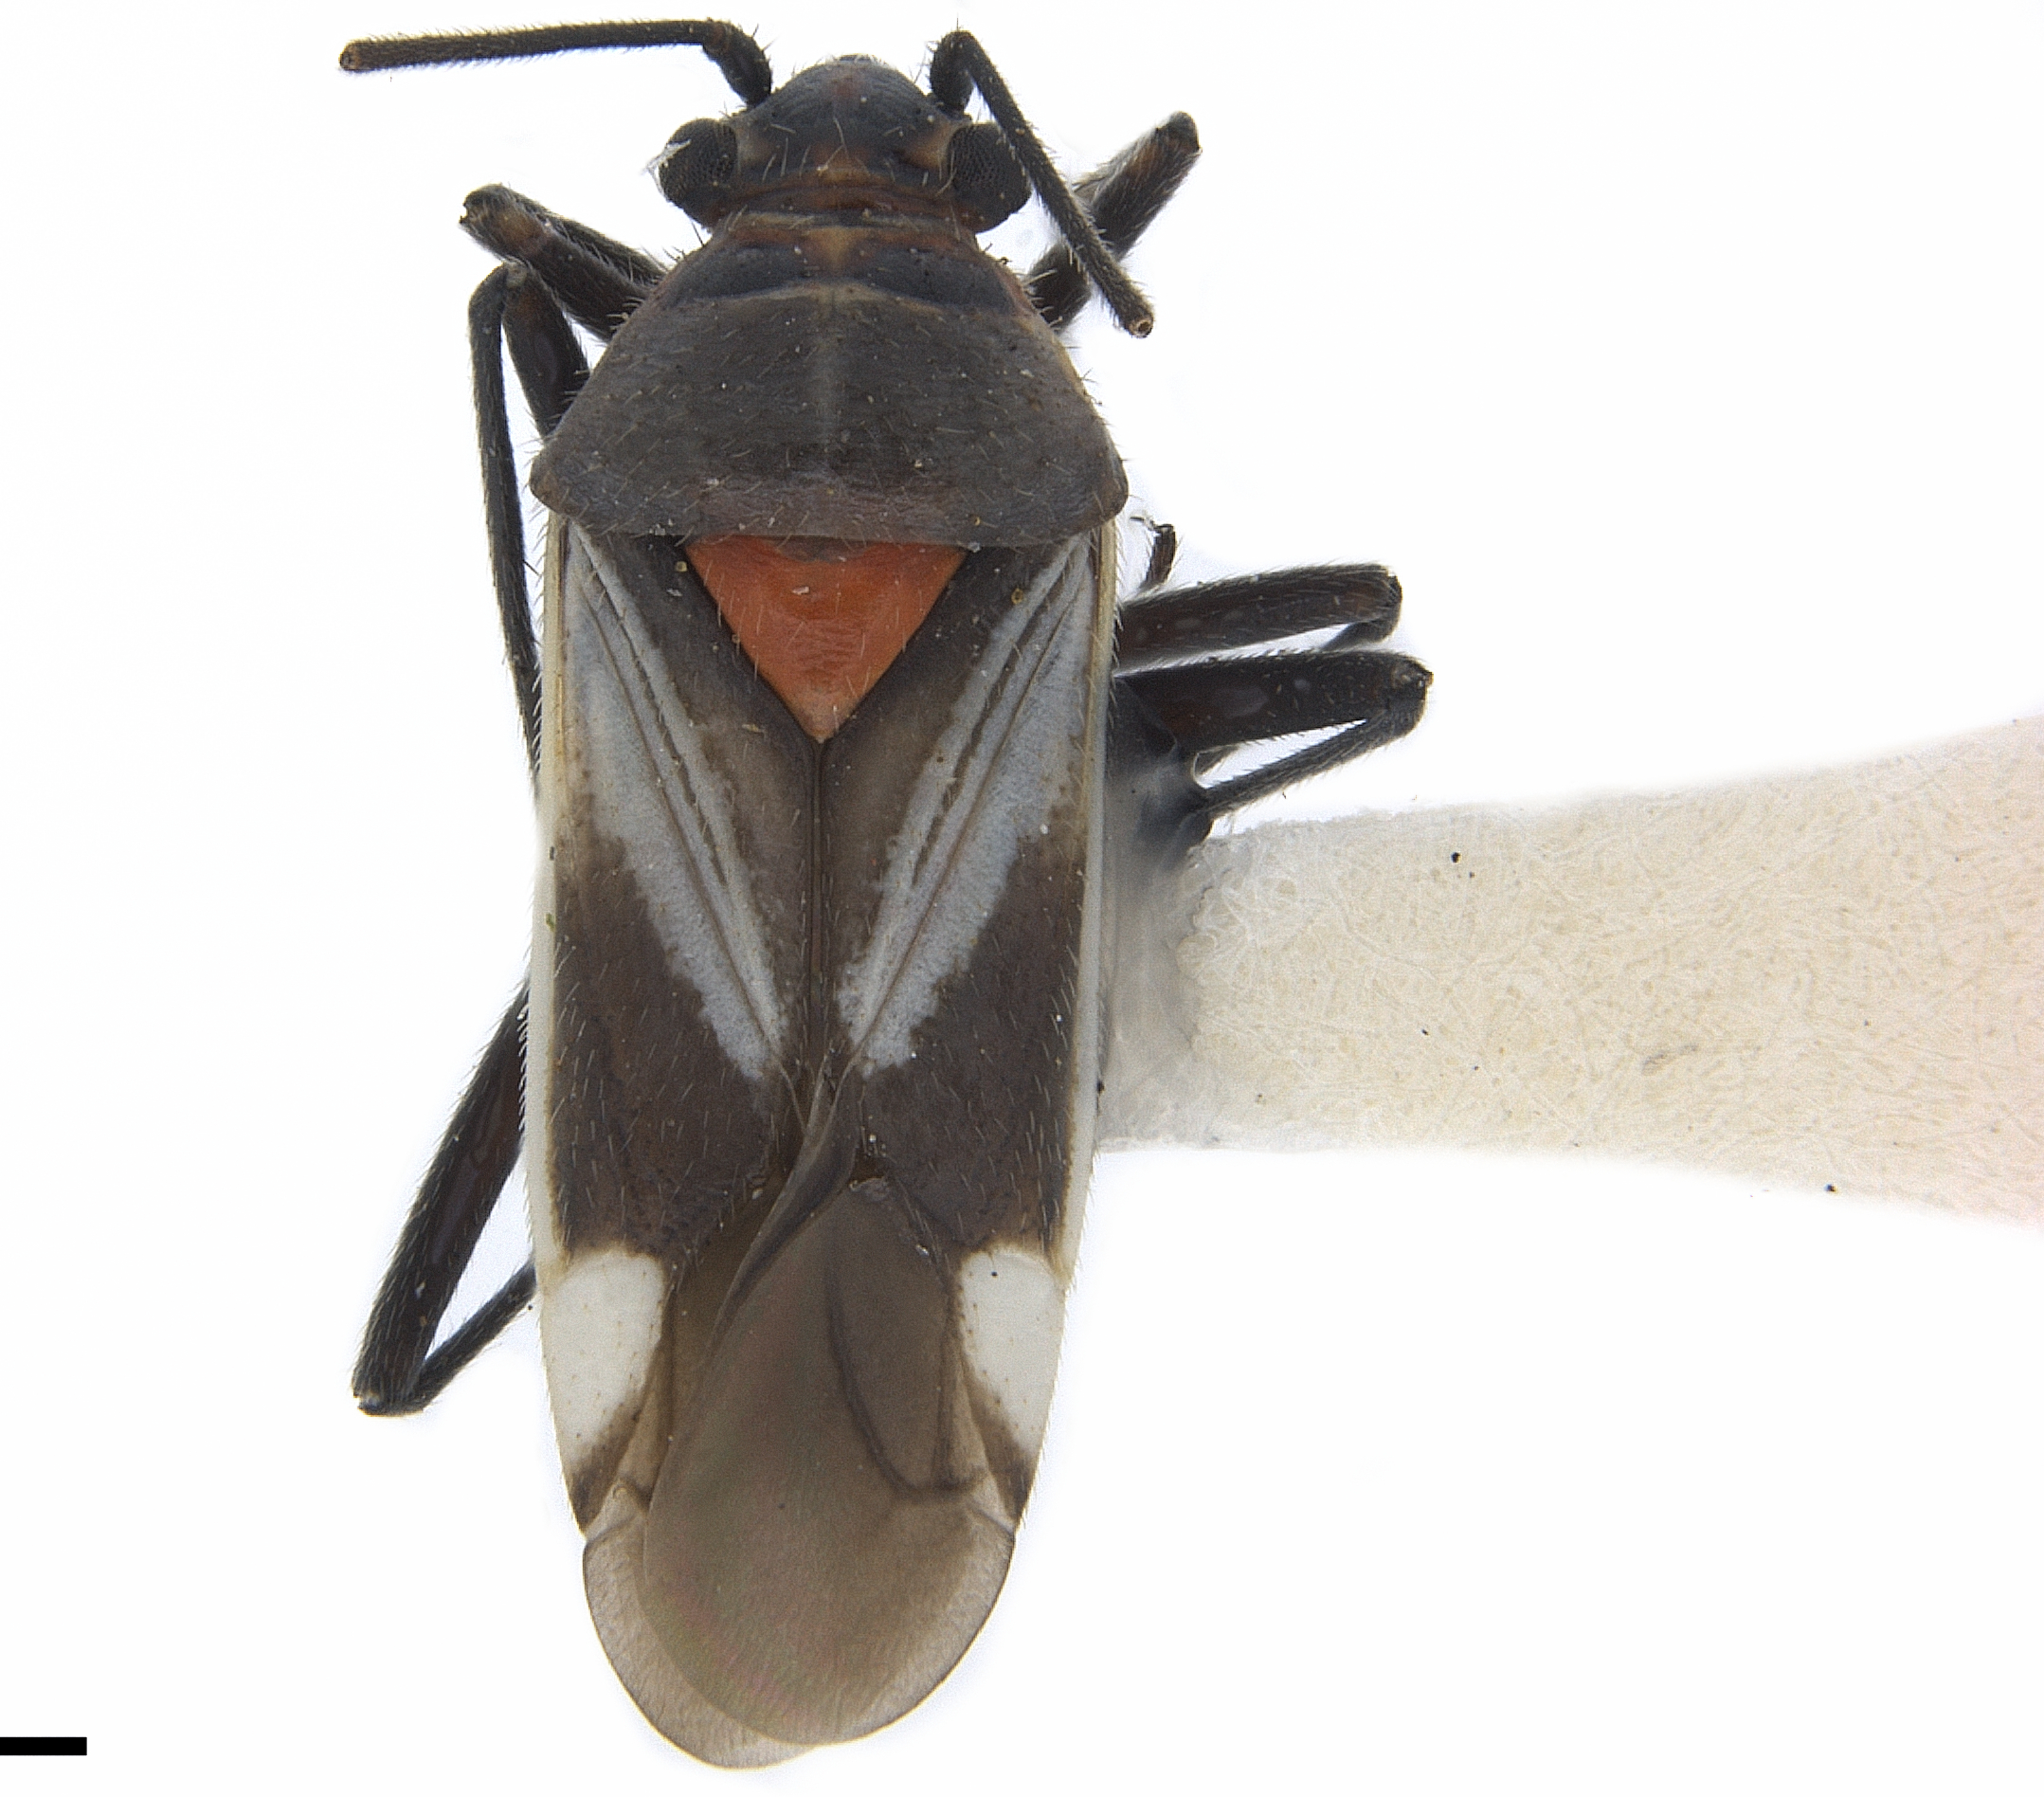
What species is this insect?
Daleapidea decorata
